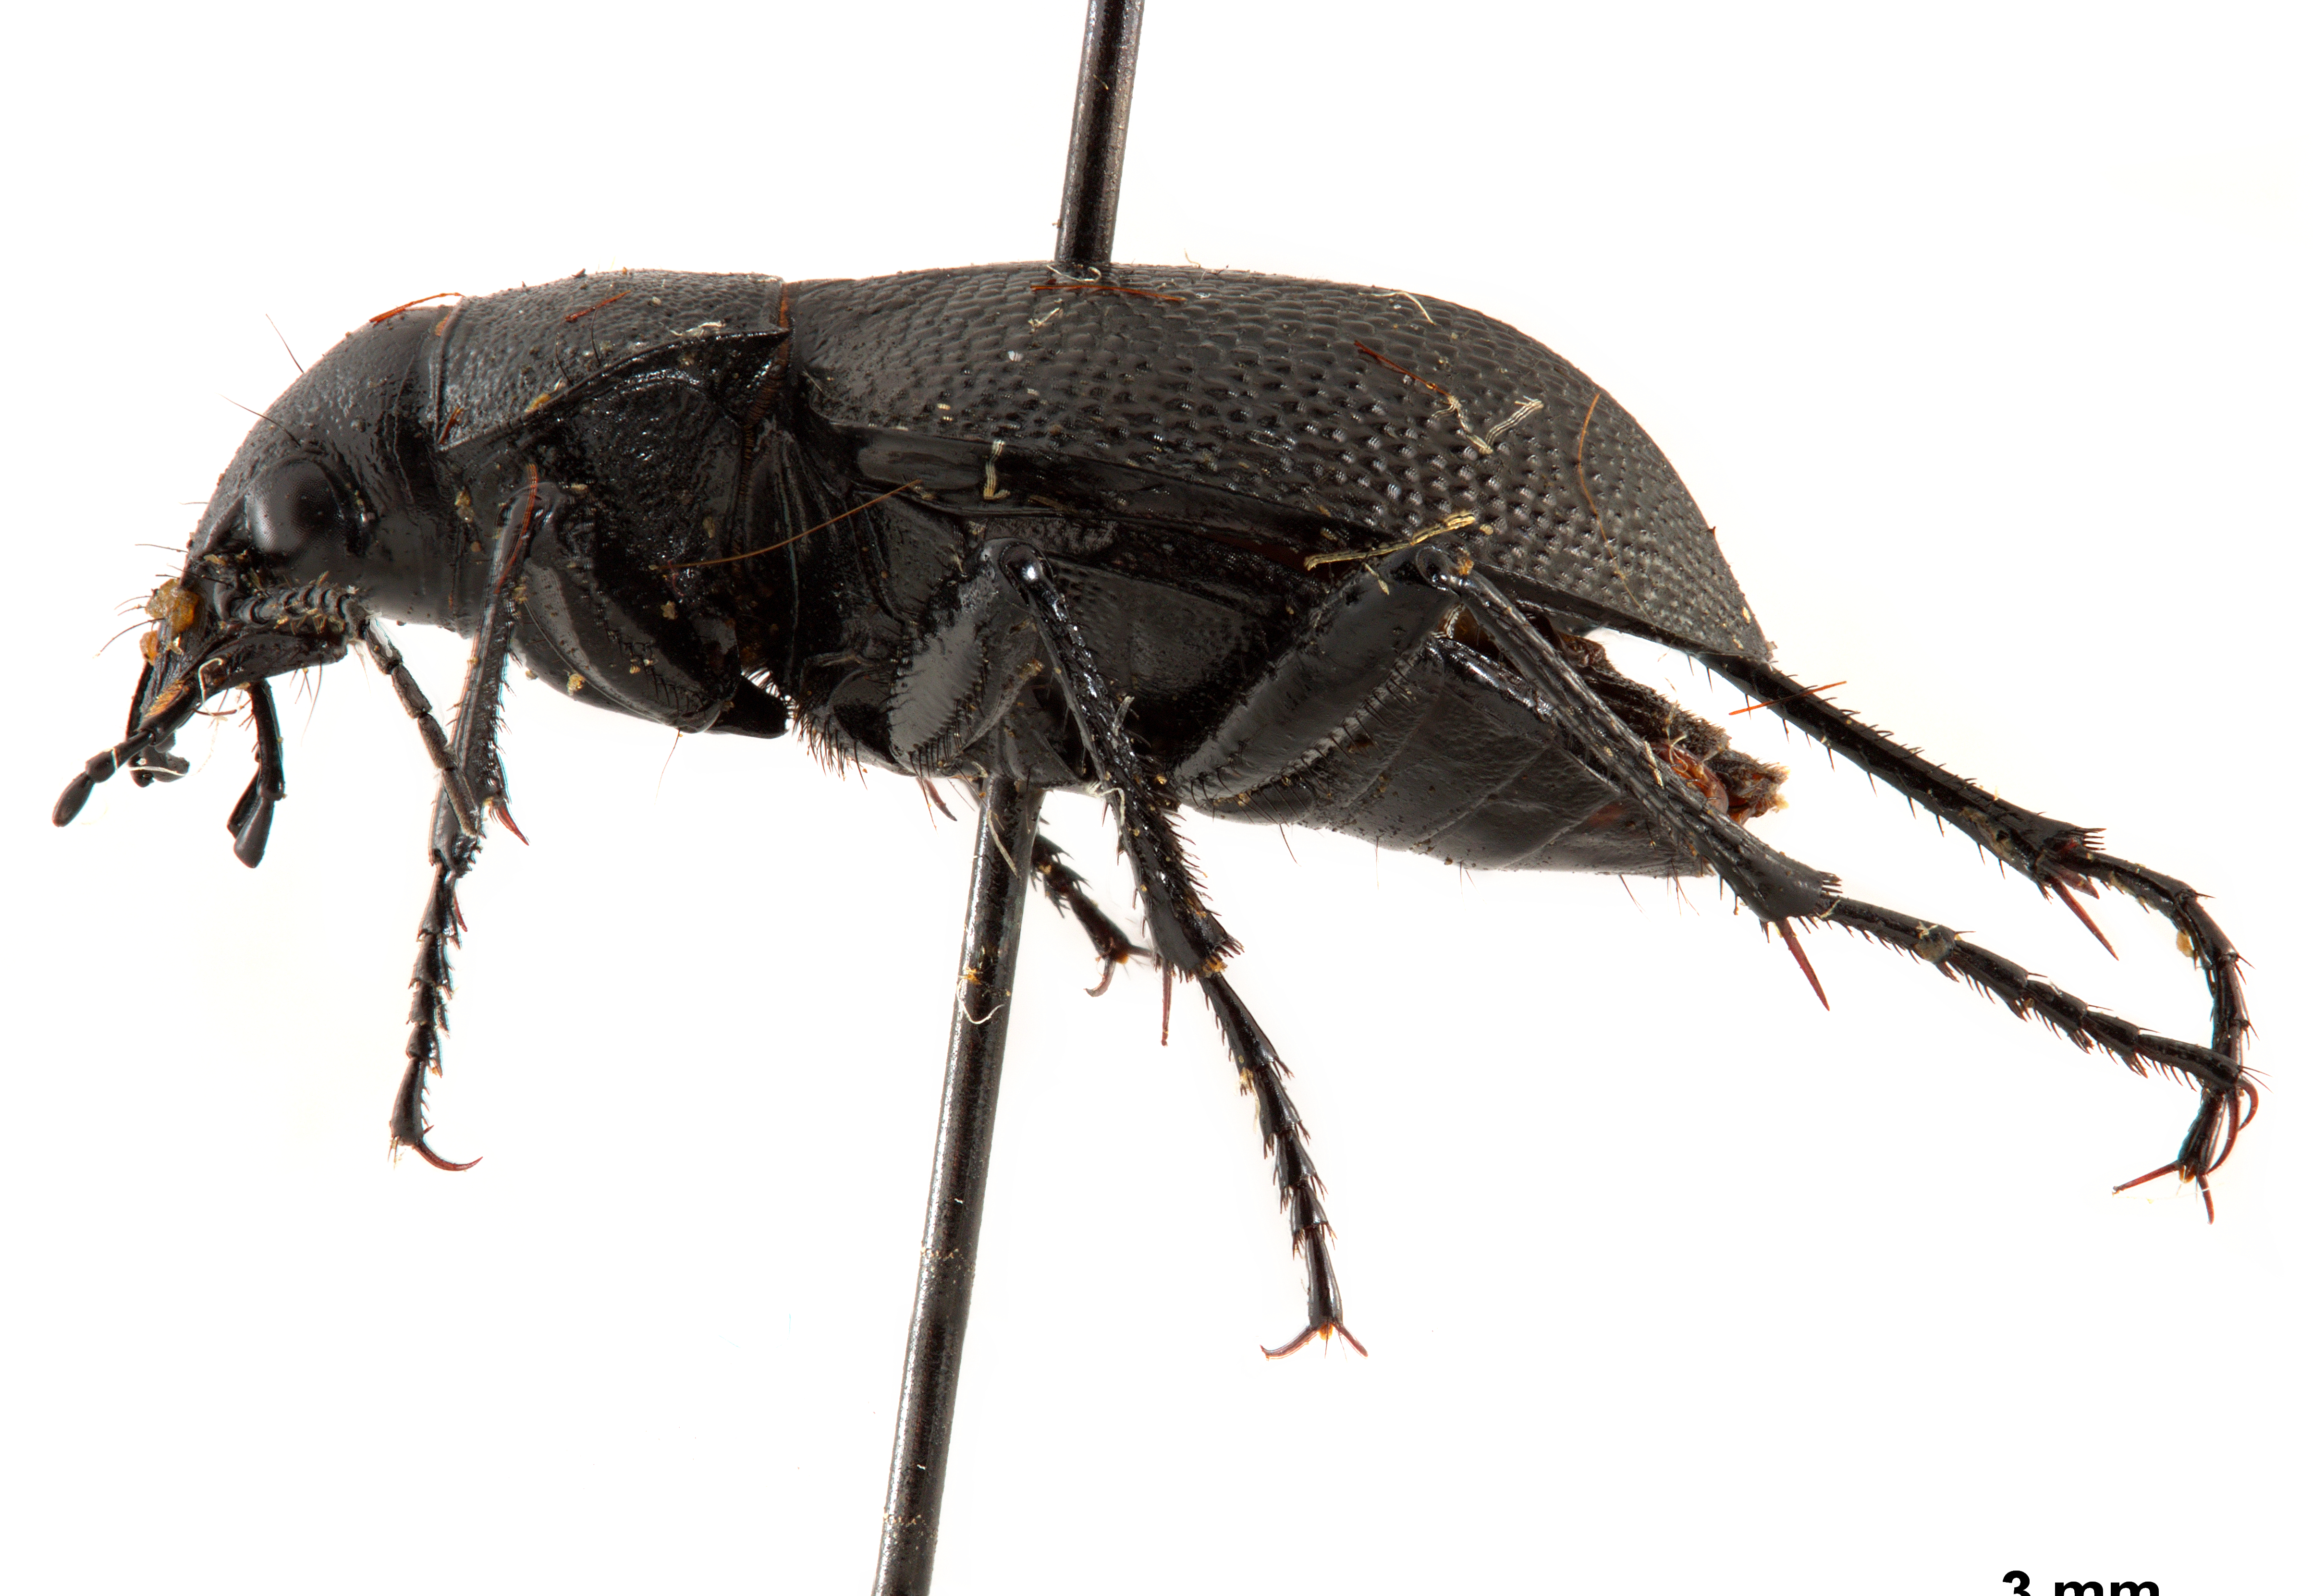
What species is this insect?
Callisthenes luxatus
